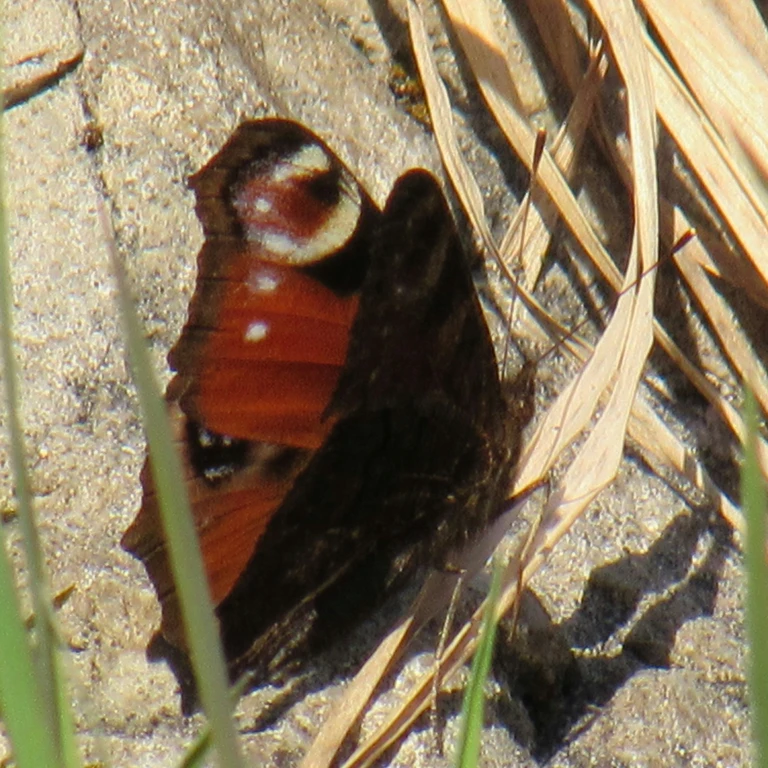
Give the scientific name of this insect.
Aglais io
